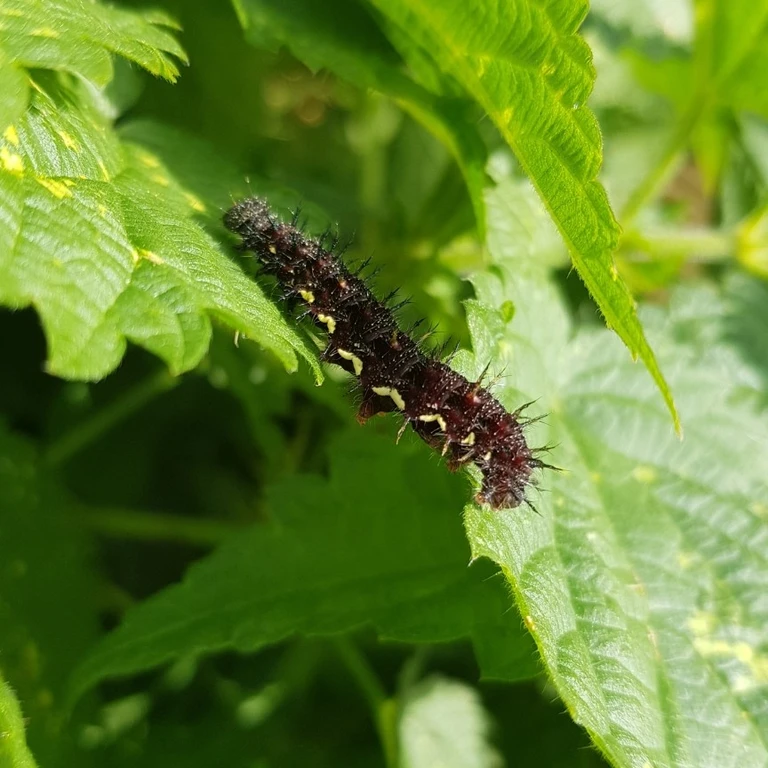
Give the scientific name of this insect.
Vanessa atalanta
